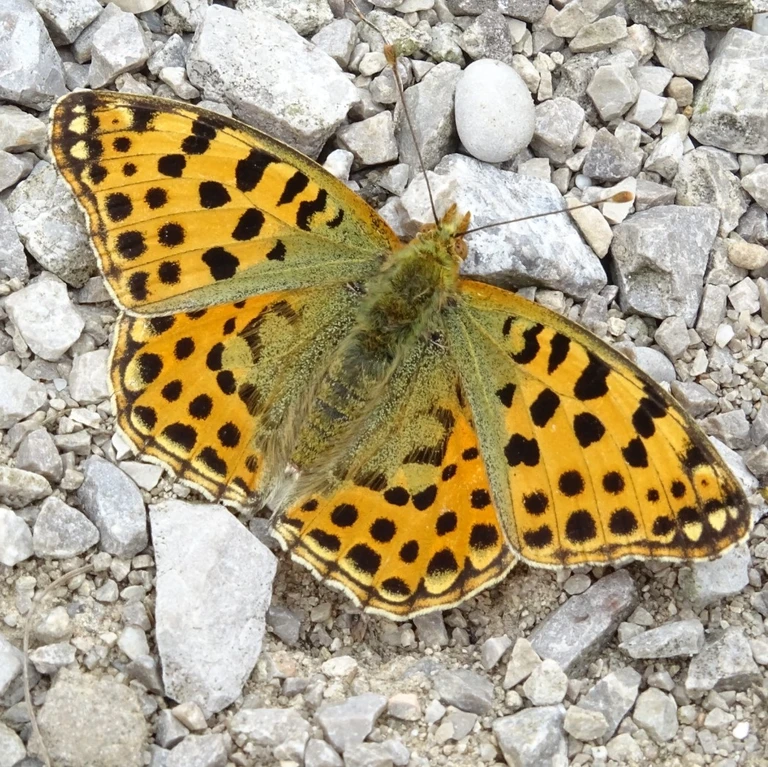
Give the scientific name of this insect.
Issoria lathonia
